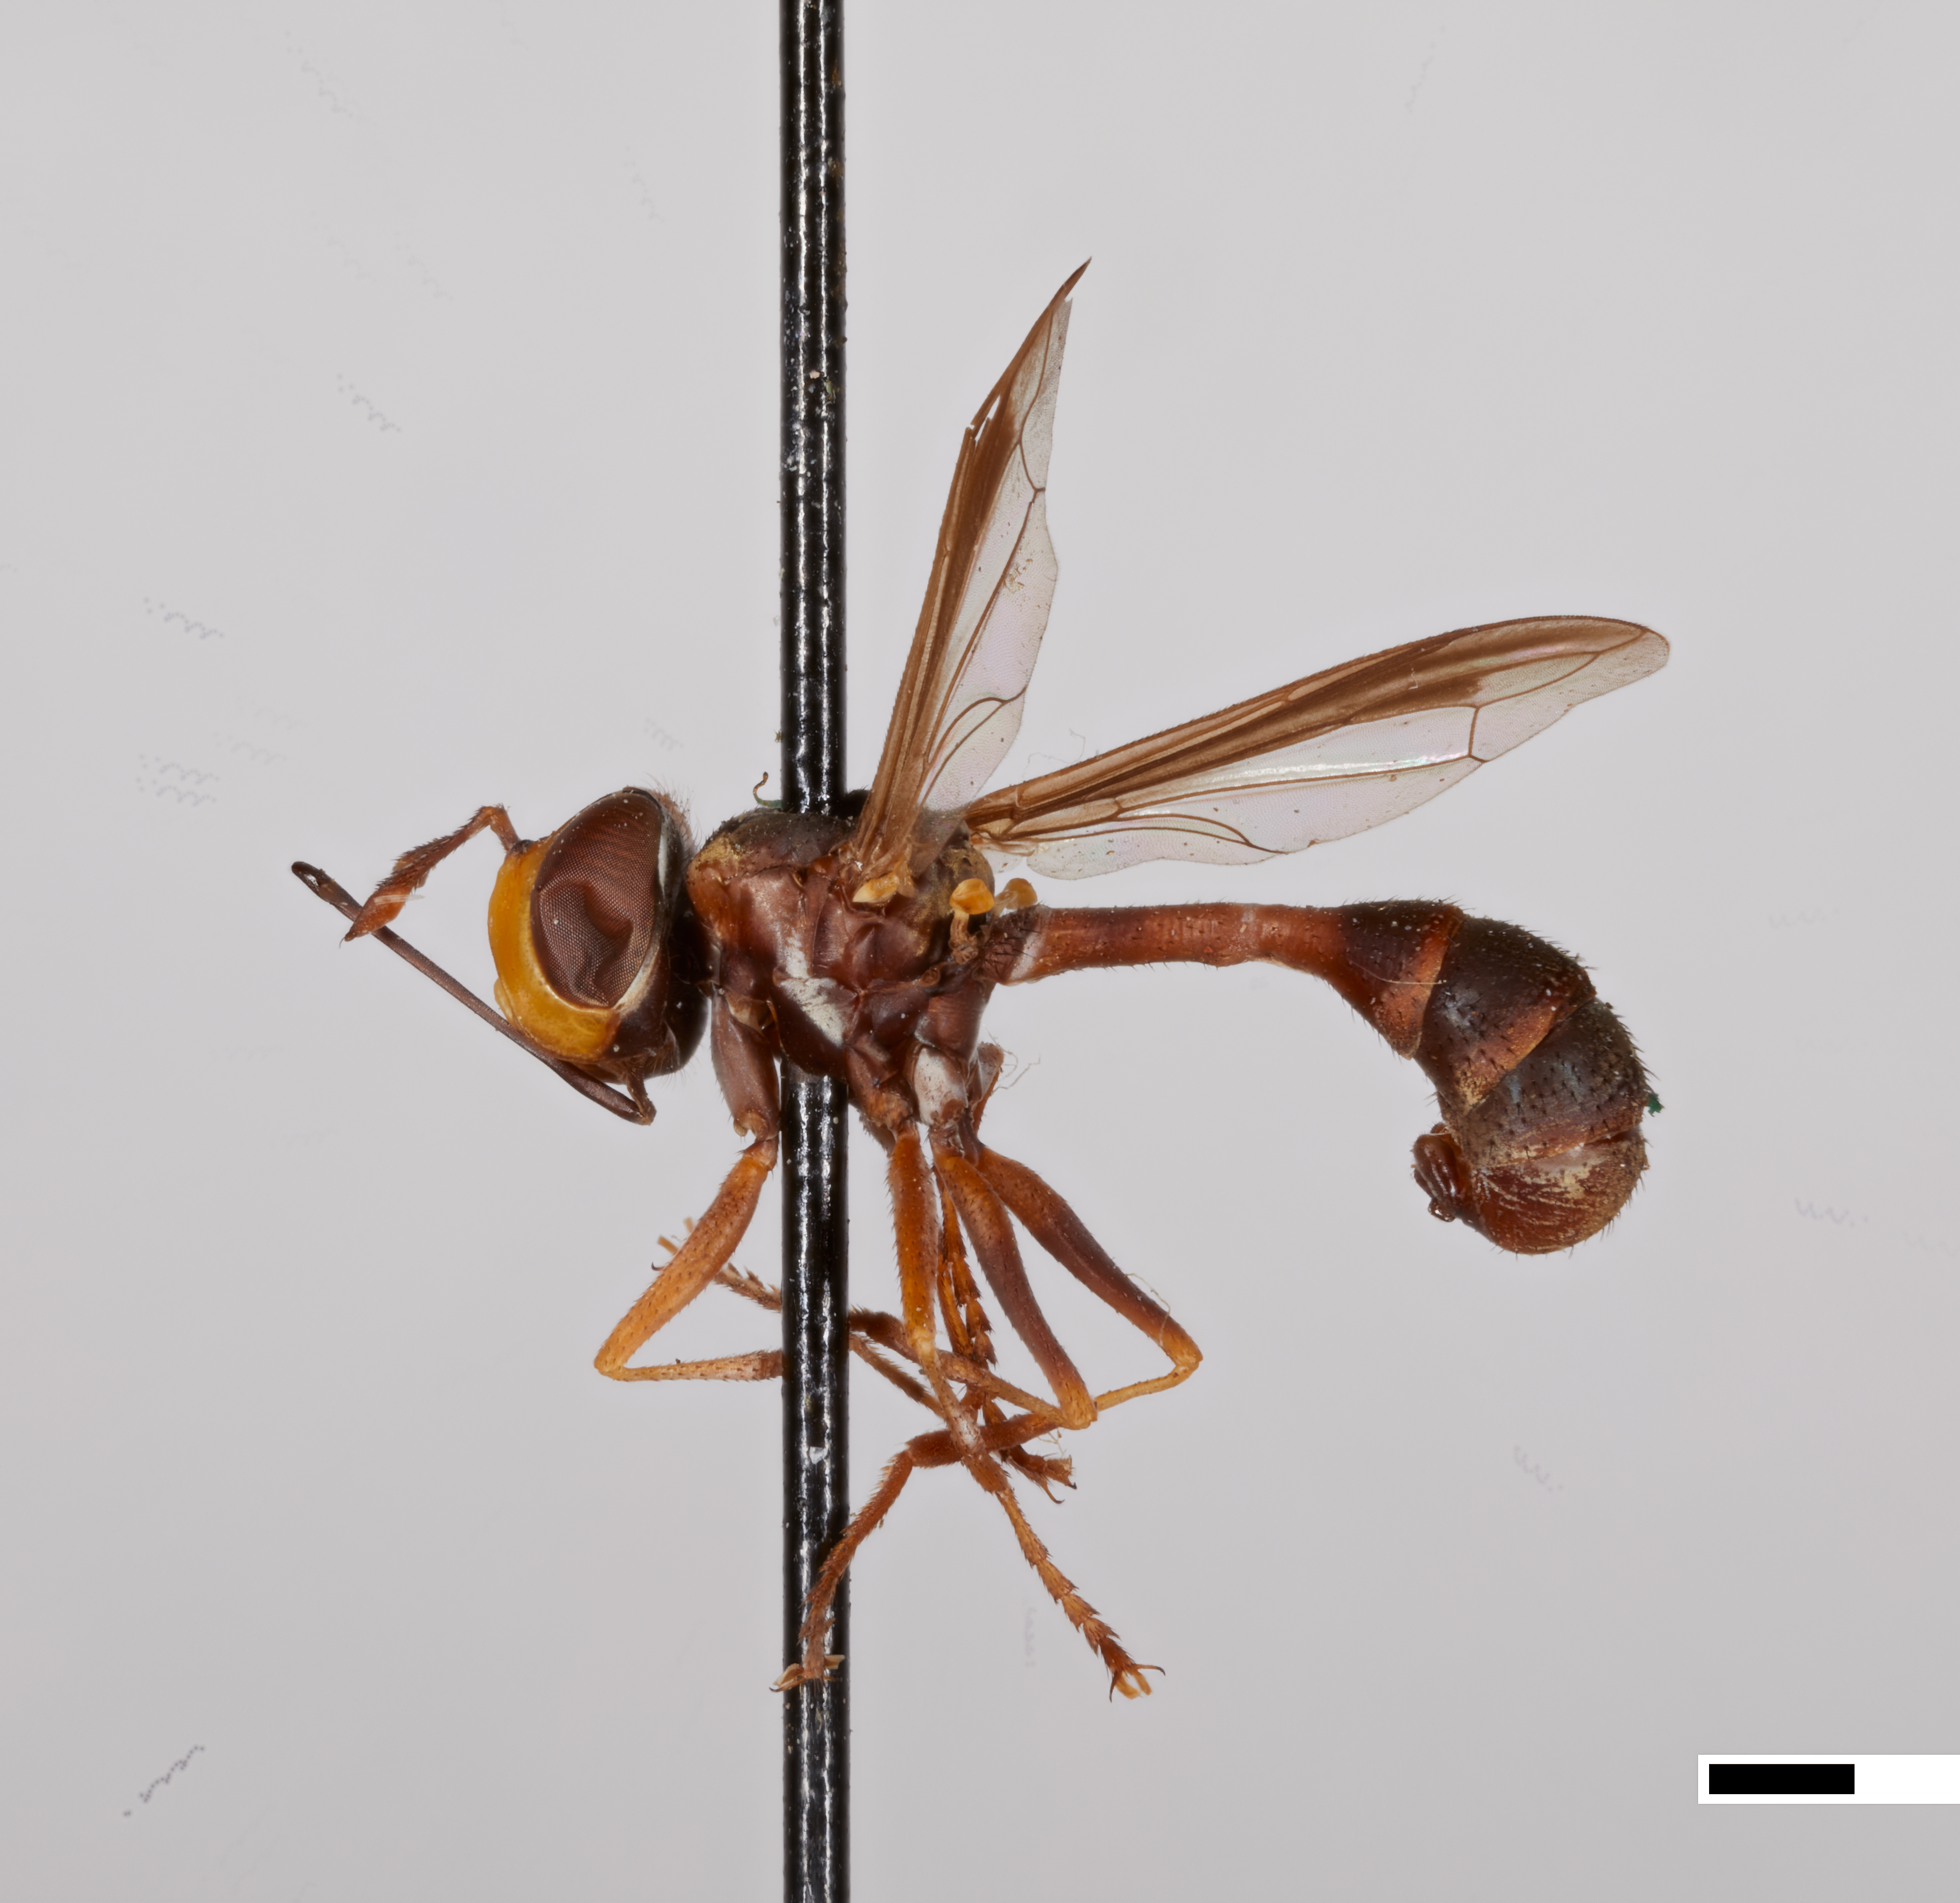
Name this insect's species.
Physocephala pallipes
